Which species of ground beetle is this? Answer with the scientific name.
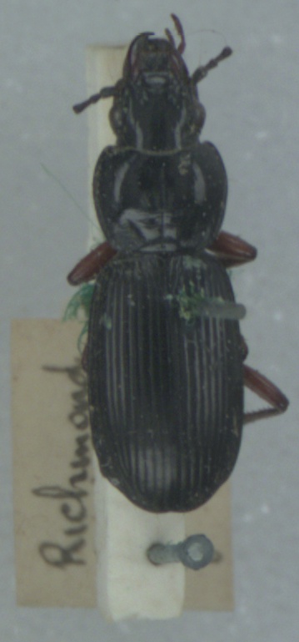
Pterostichus madidus
